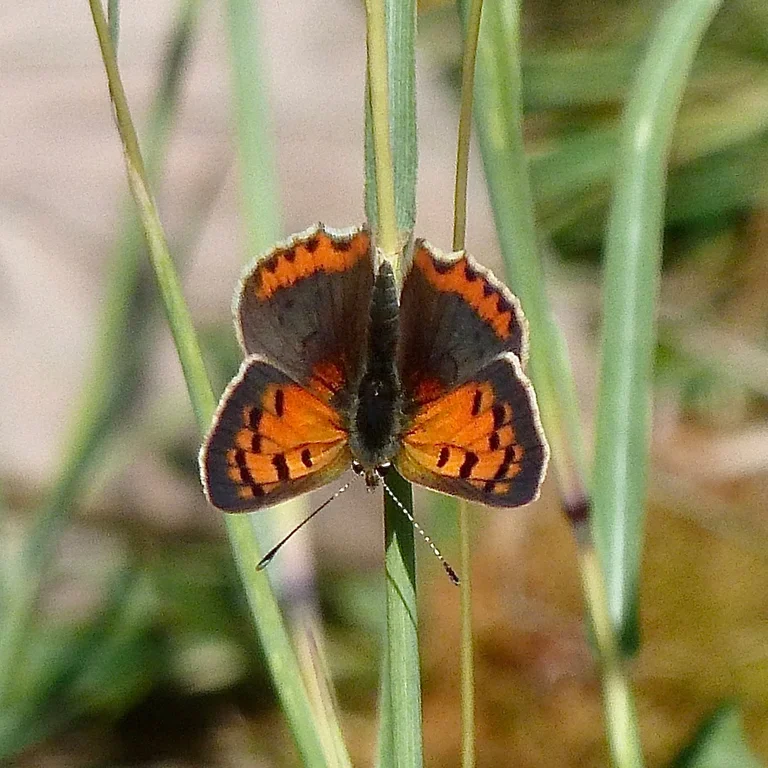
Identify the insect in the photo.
Lycaena phlaeas
